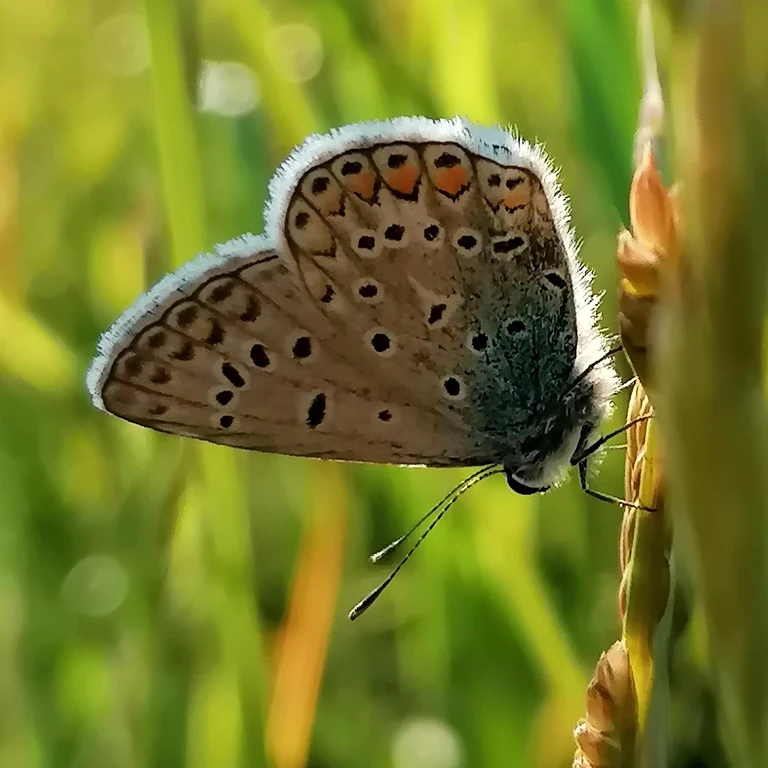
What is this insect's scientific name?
Polyommatus icarus
